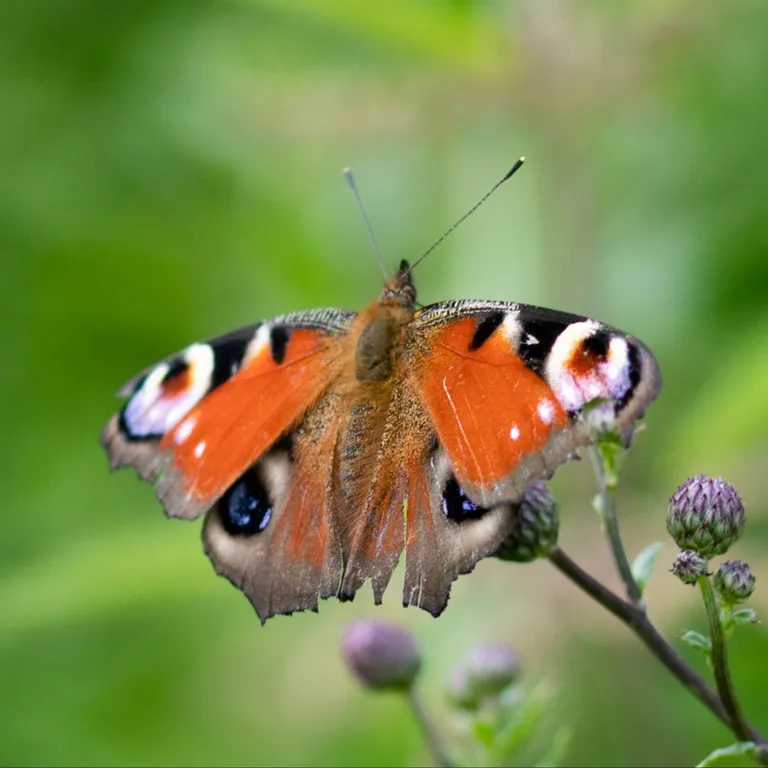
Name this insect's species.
Aglais io
